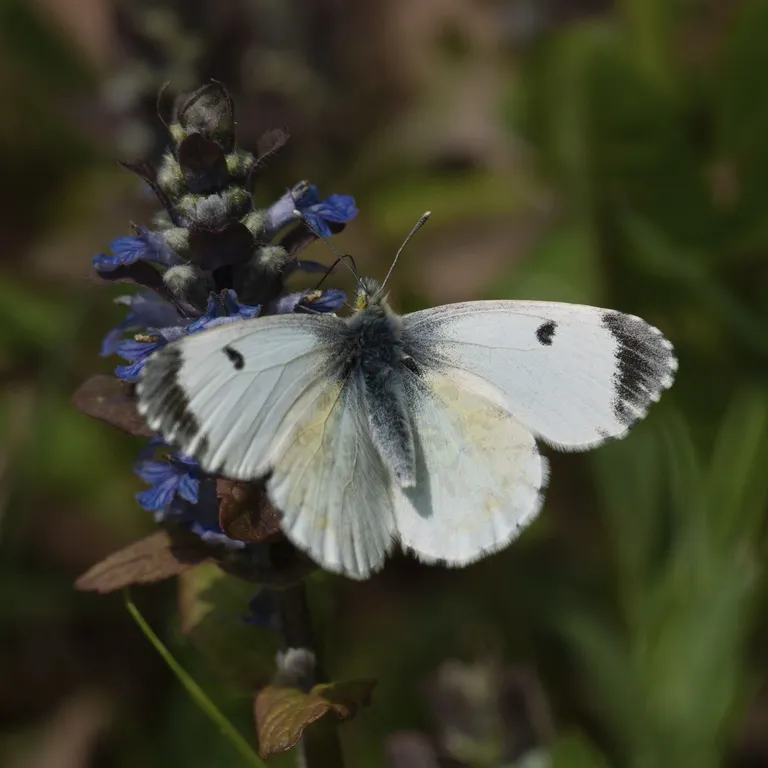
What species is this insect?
Anthocharis cardamines
